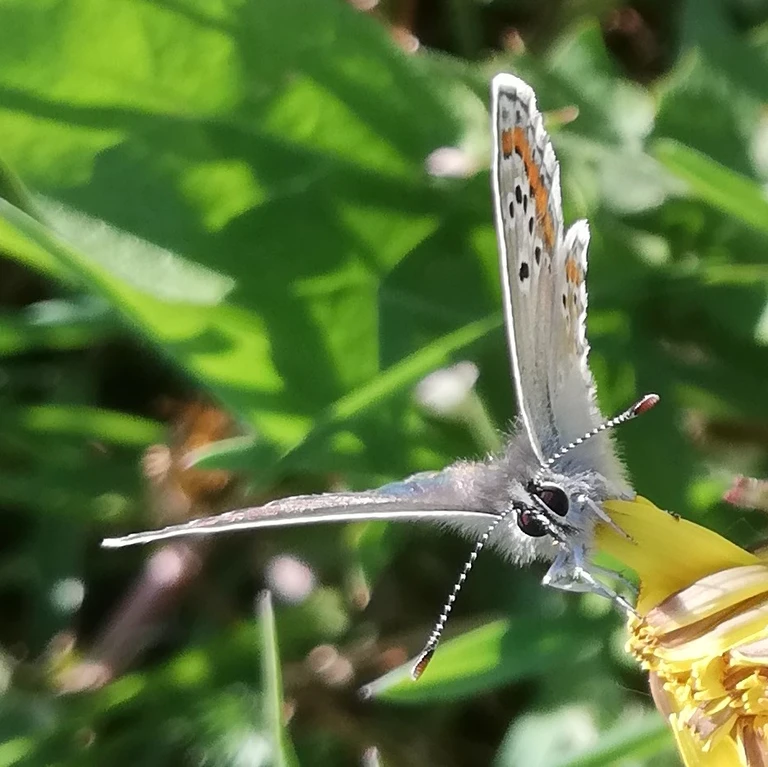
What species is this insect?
Aricia agestis/artaxerxes
